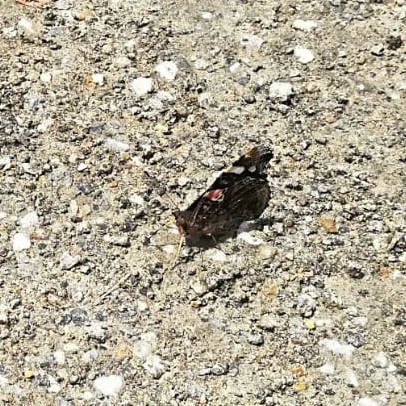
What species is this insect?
Vanessa atalanta
